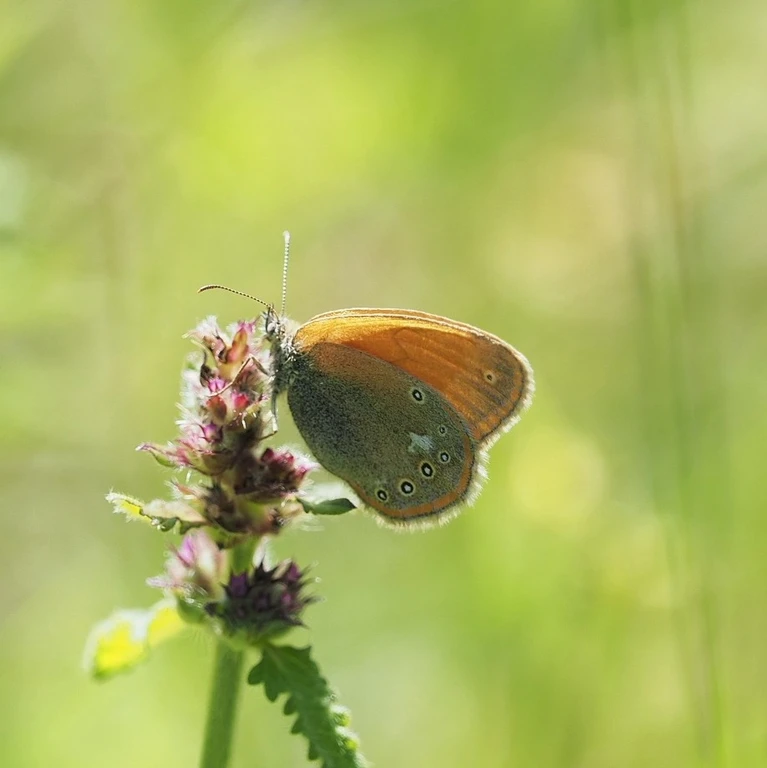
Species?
Coenonympha glycerion (also Coenonympha iphis)
